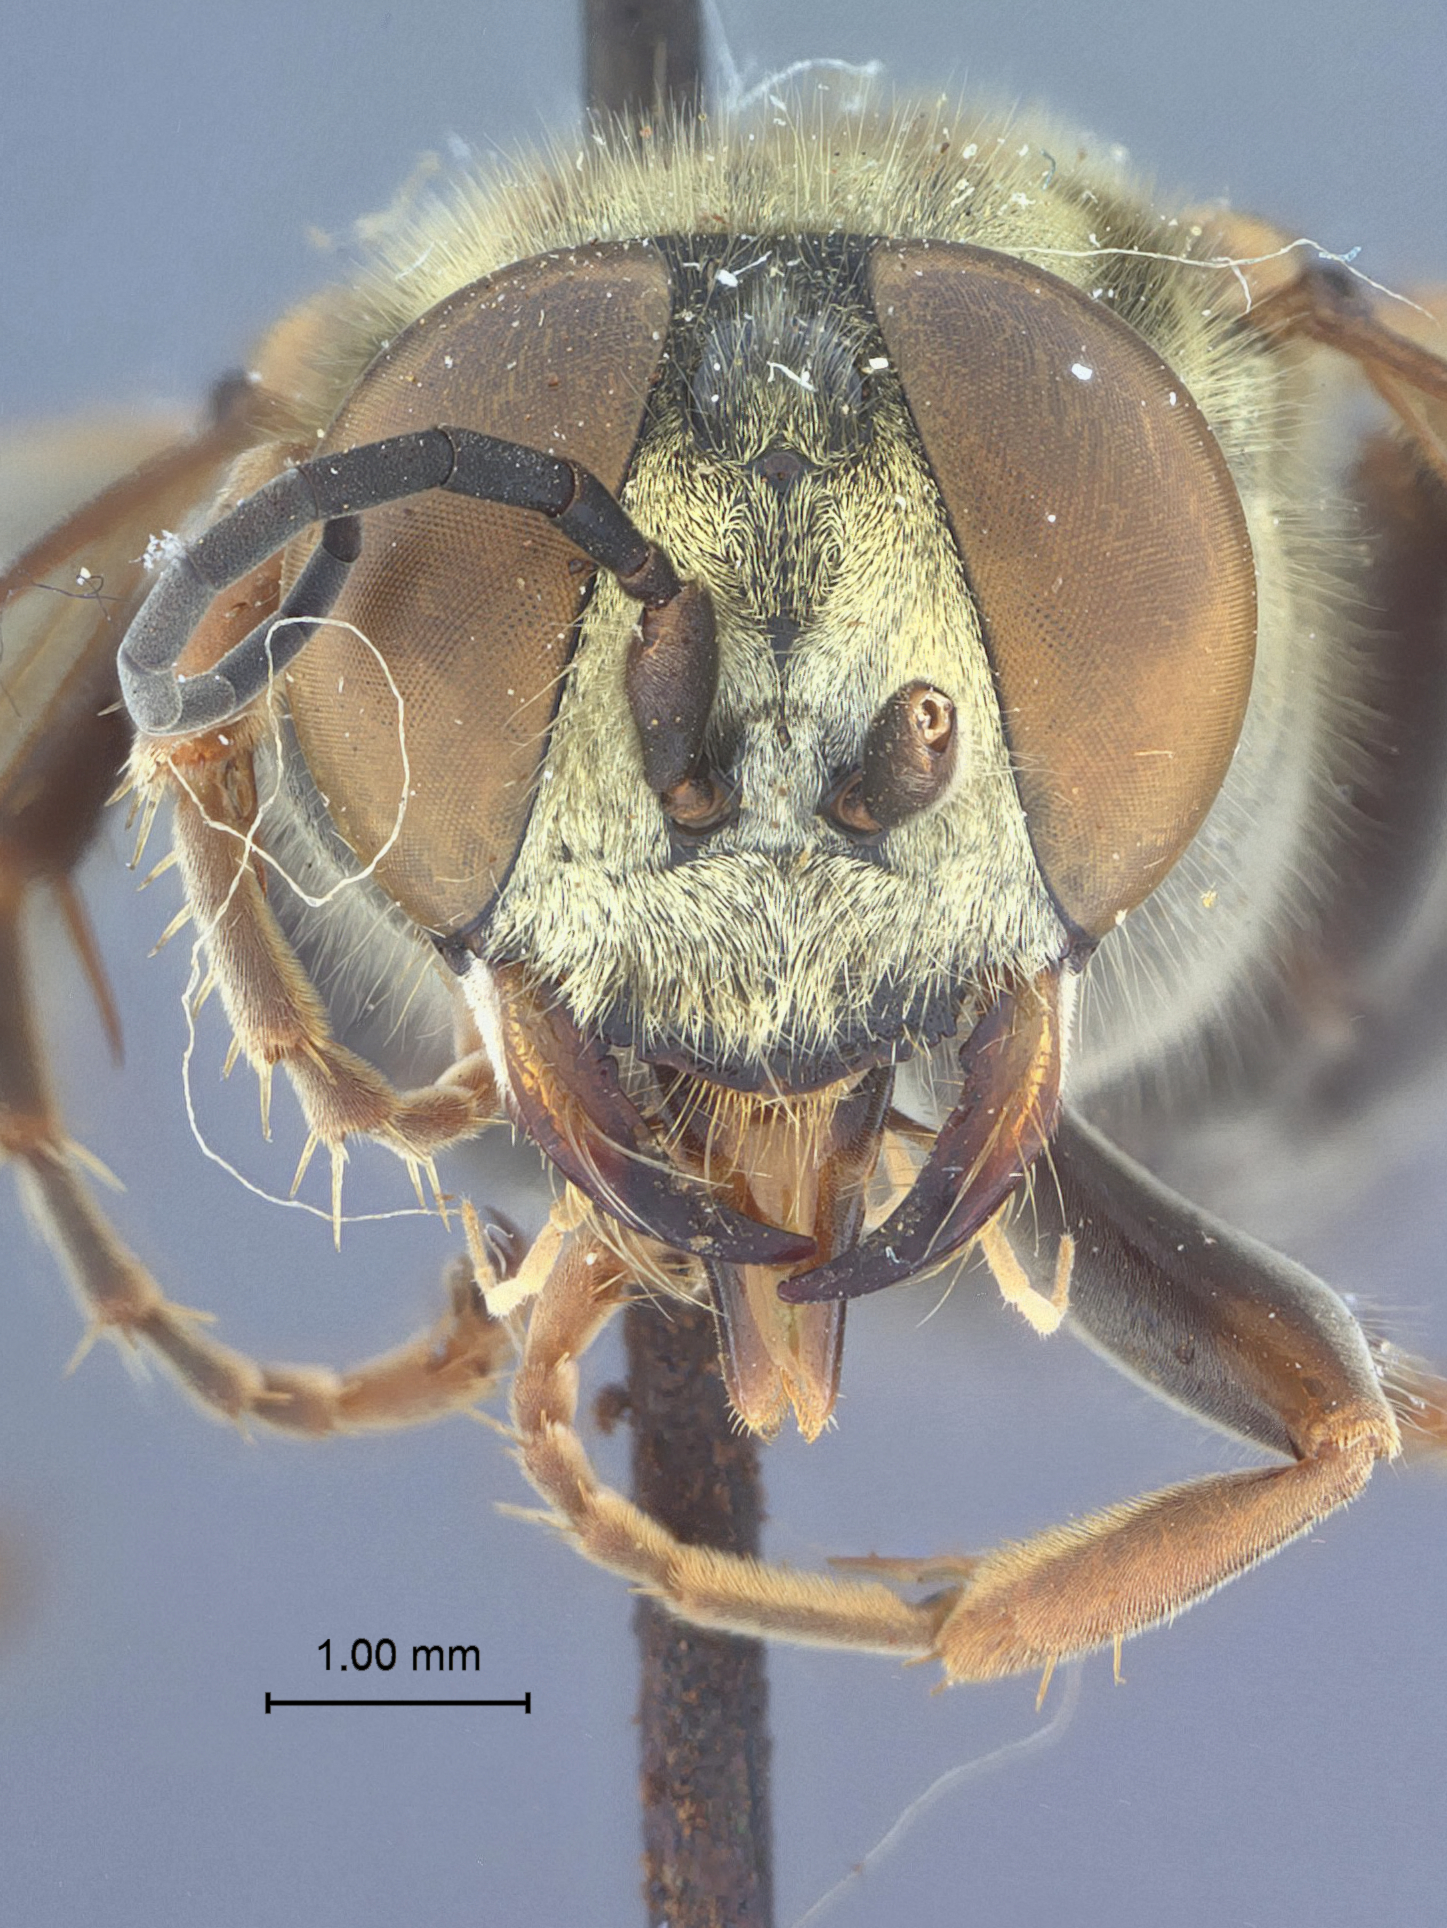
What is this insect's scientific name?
Tachytes banoensis
